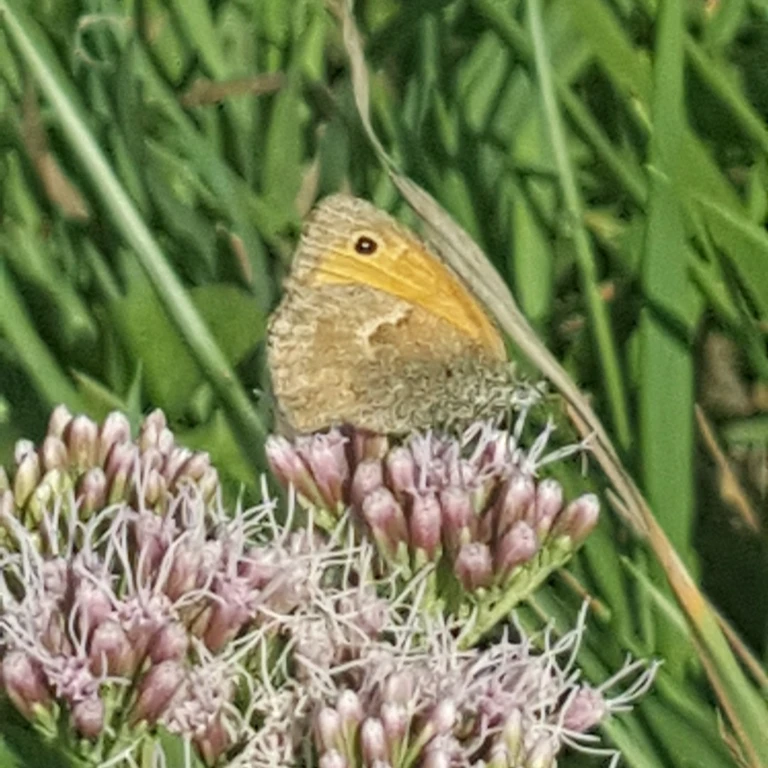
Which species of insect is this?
Coenonympha pamphilus
